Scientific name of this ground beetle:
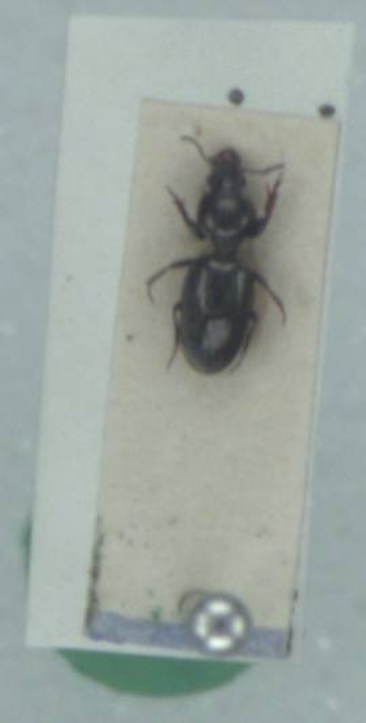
Dyschirius thoracicus
